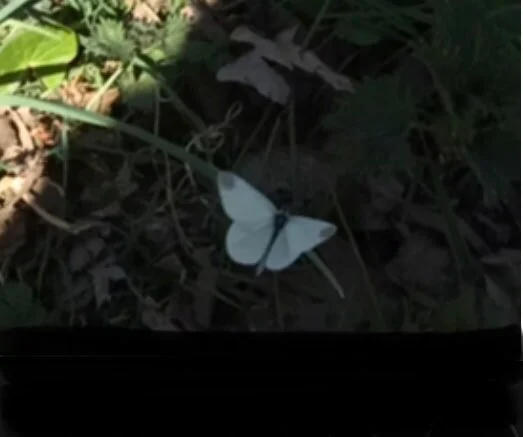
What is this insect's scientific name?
Leptidea sinapis/juvernica
